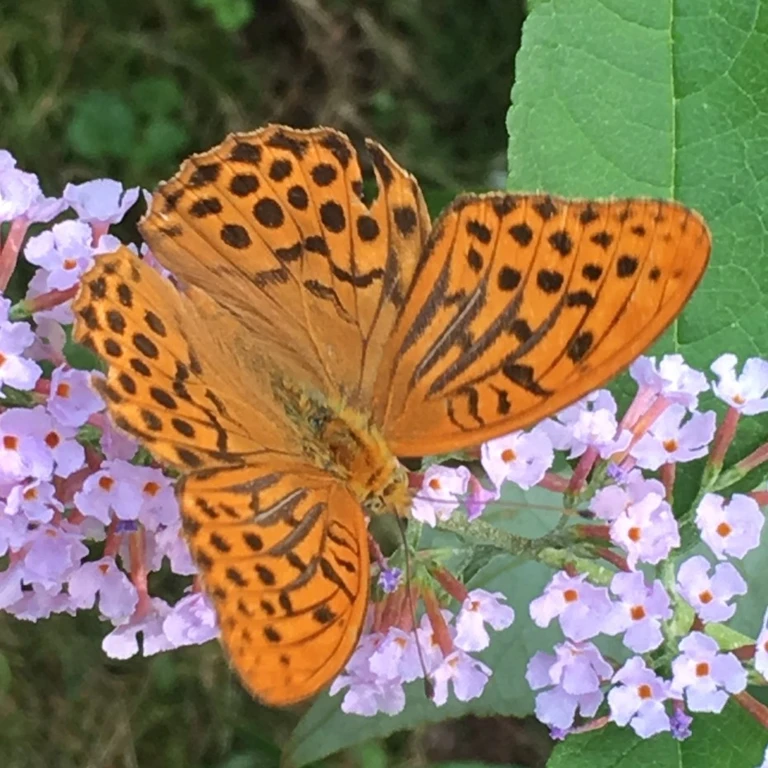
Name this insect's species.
Argynnis paphia
